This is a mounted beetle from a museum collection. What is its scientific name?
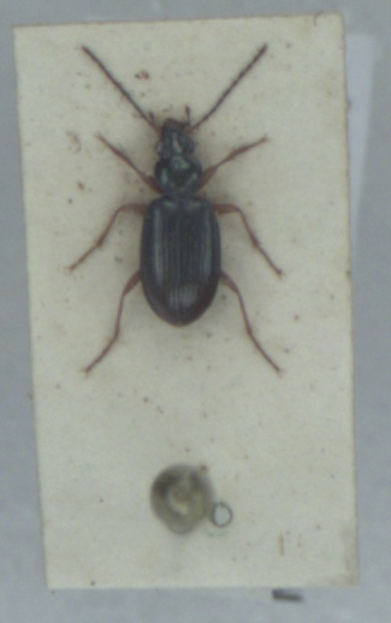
Bembidion monticola
